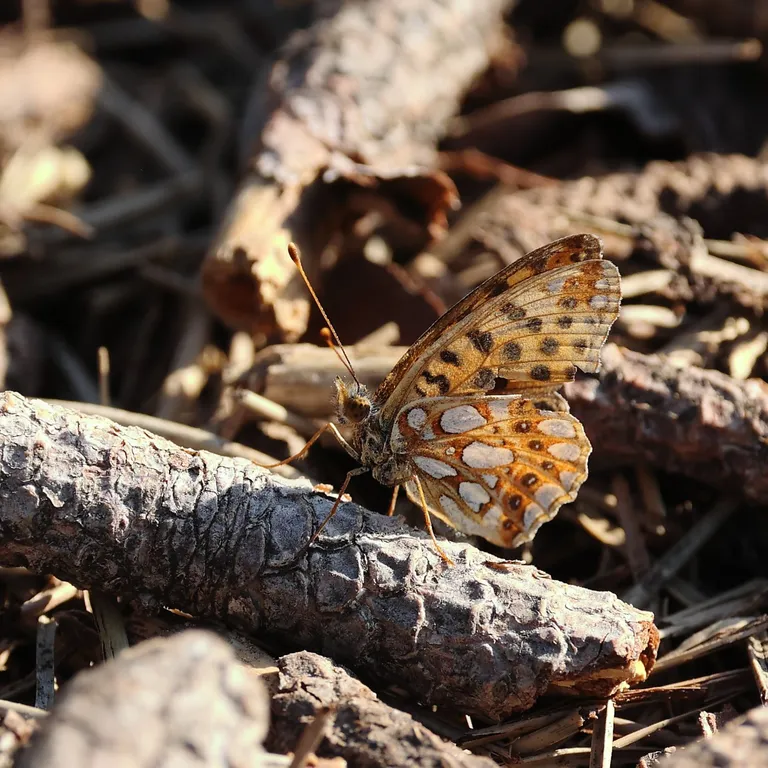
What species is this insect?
Issoria lathonia
